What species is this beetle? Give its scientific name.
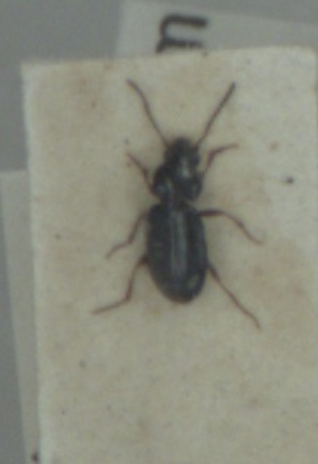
Bembidion obtusum
